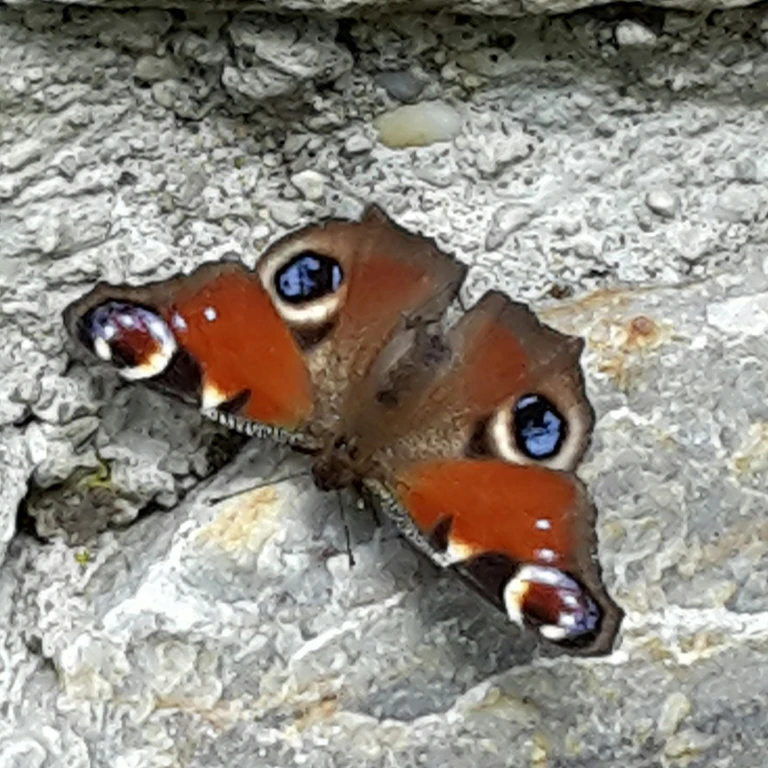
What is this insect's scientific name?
Aglais io
